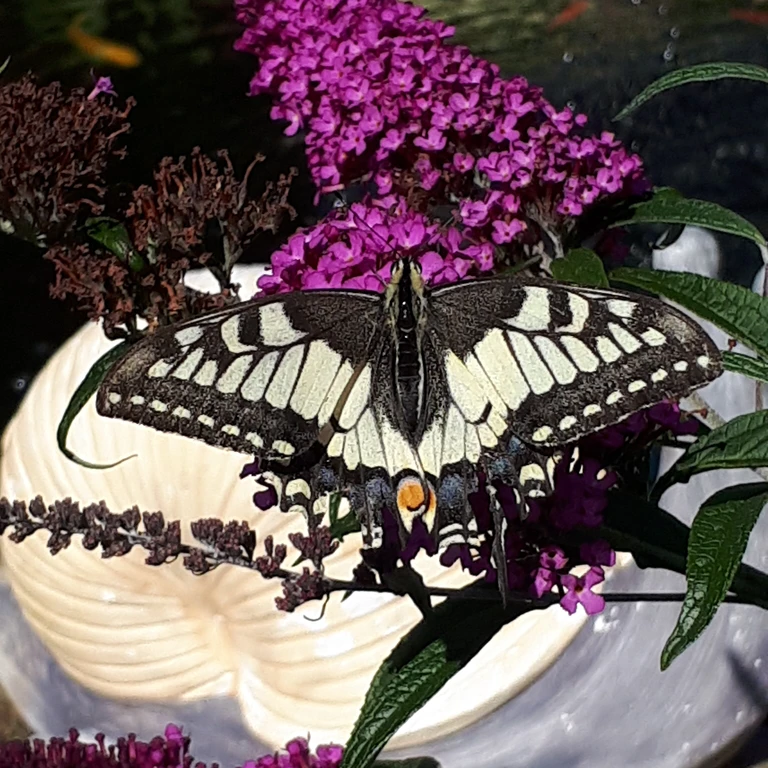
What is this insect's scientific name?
Papilio machaon
